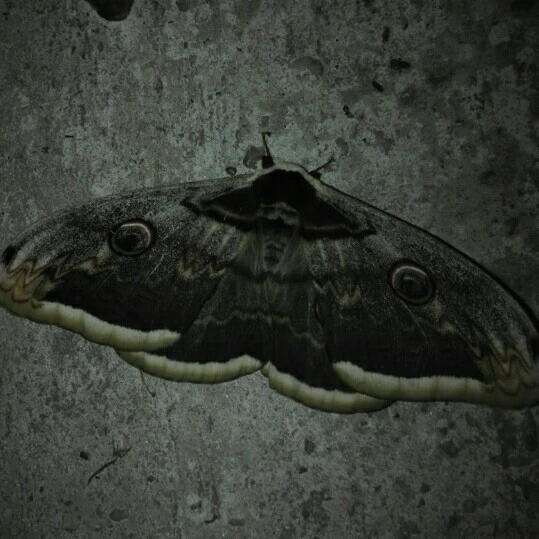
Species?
Saturnia pyri
